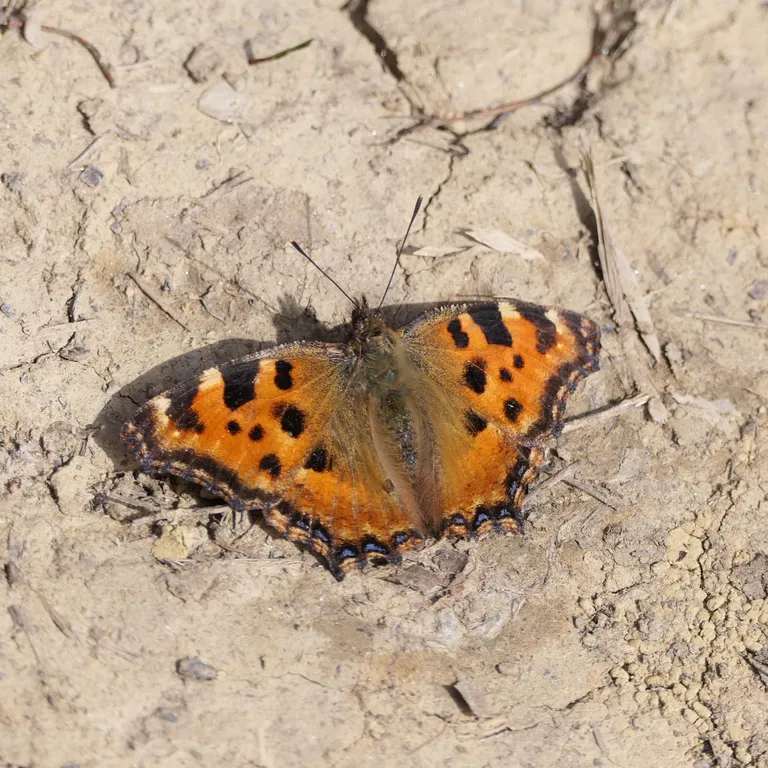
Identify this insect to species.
Nymphalis polychloros
